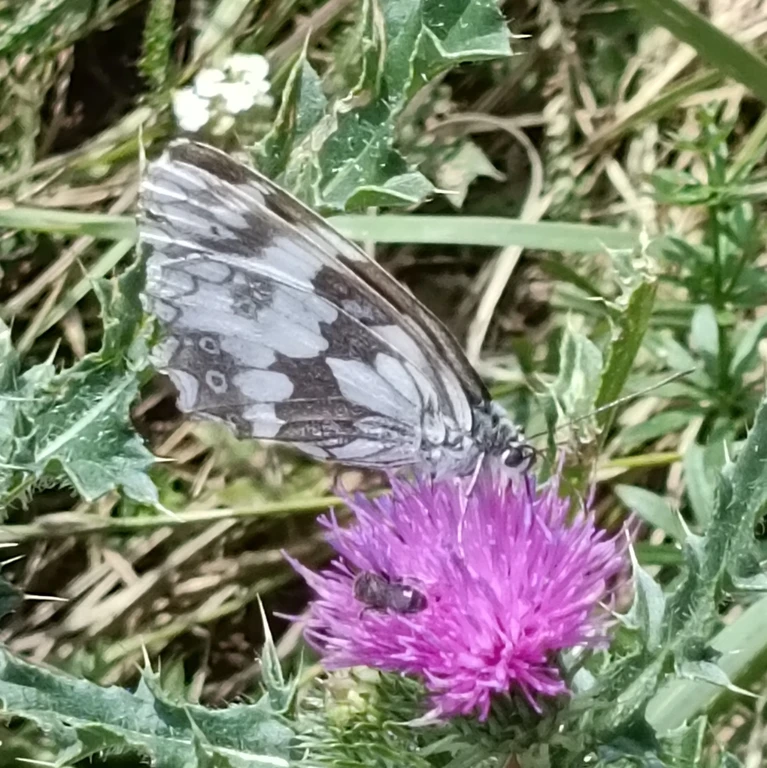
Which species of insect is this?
Melanargia galathea
